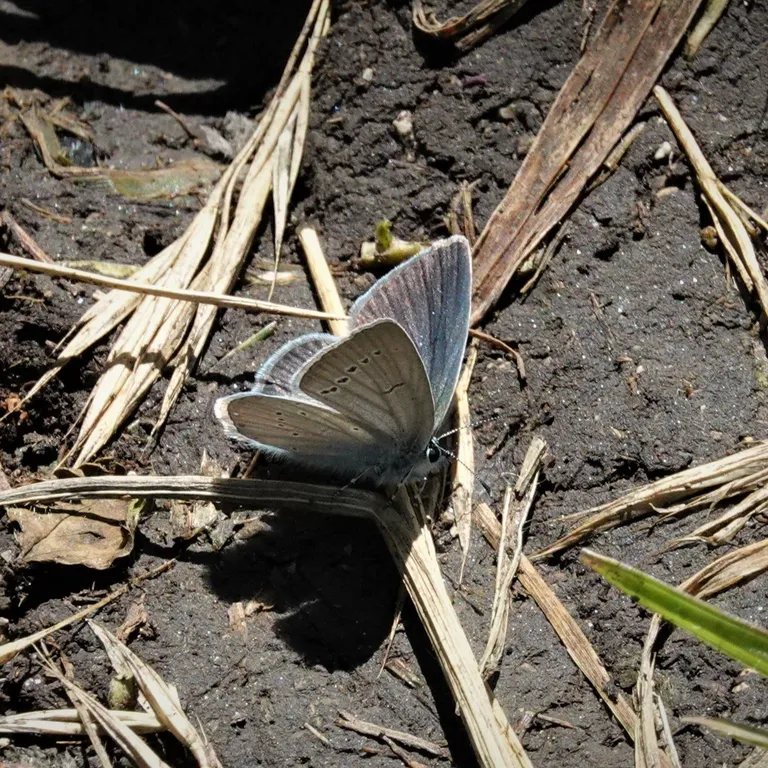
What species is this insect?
Cupido minimus
